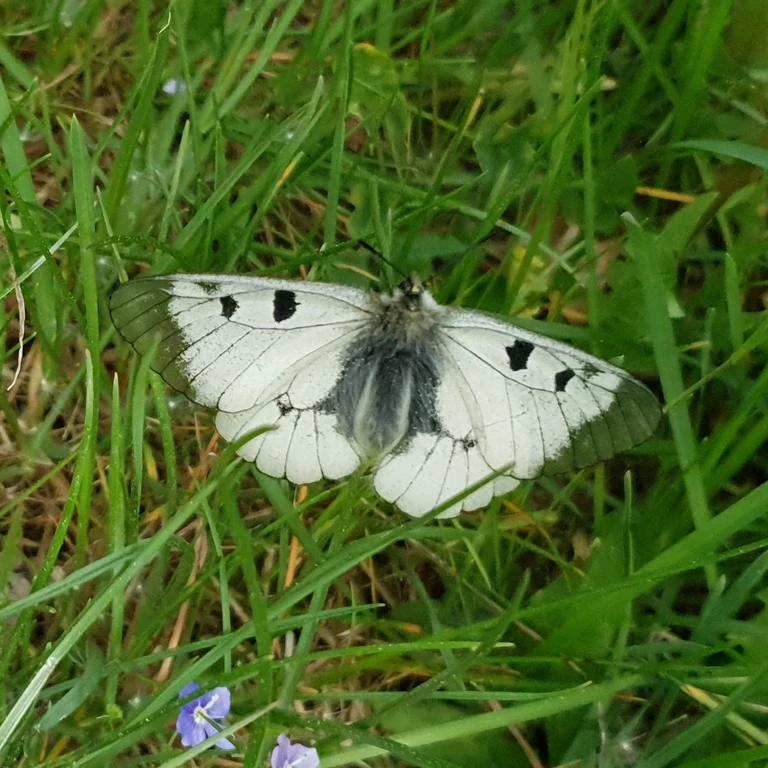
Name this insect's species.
Parnassius mnemosyne
